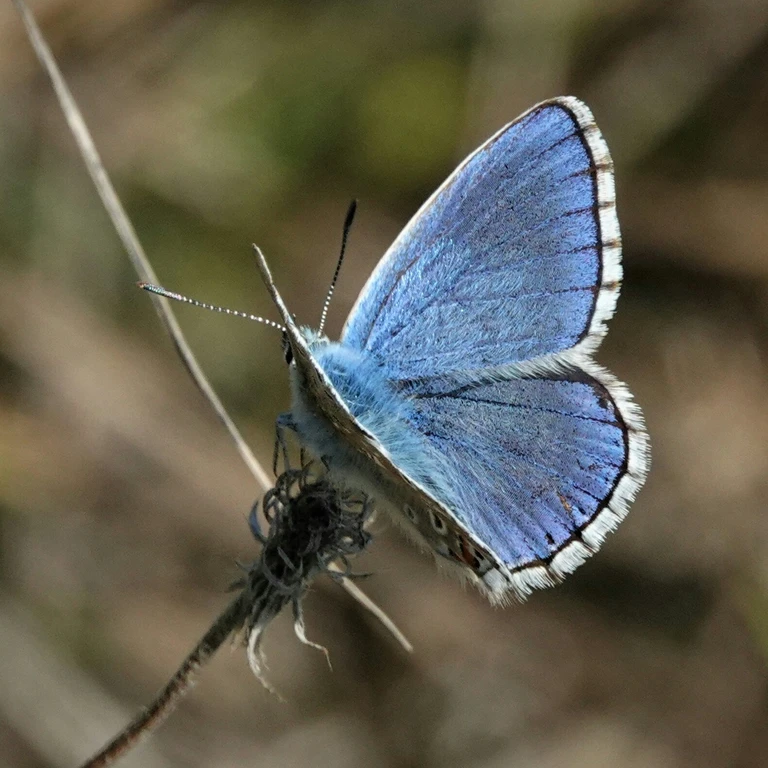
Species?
Lysandra bellargus
